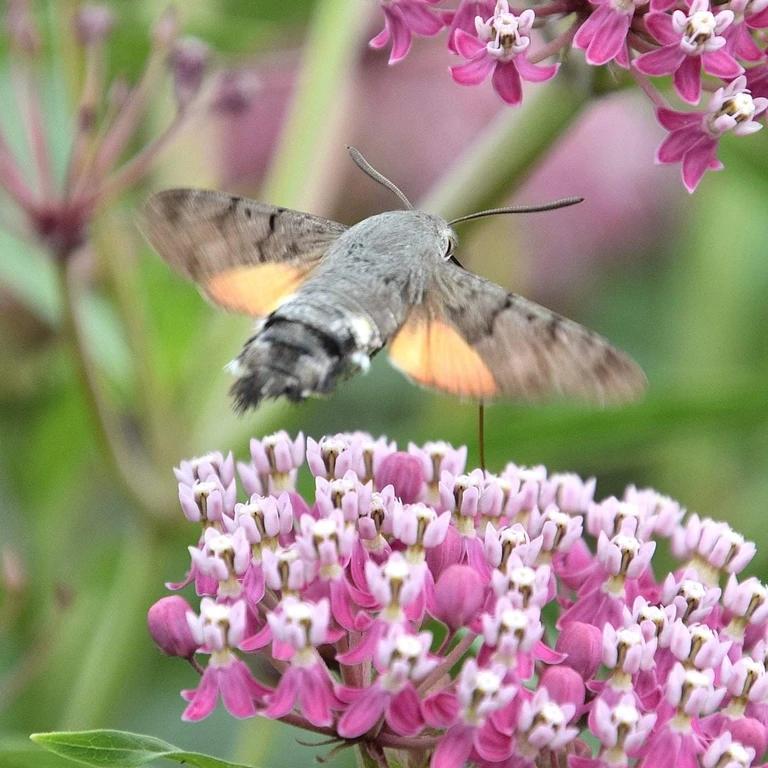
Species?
Macroglossum stellatarum
